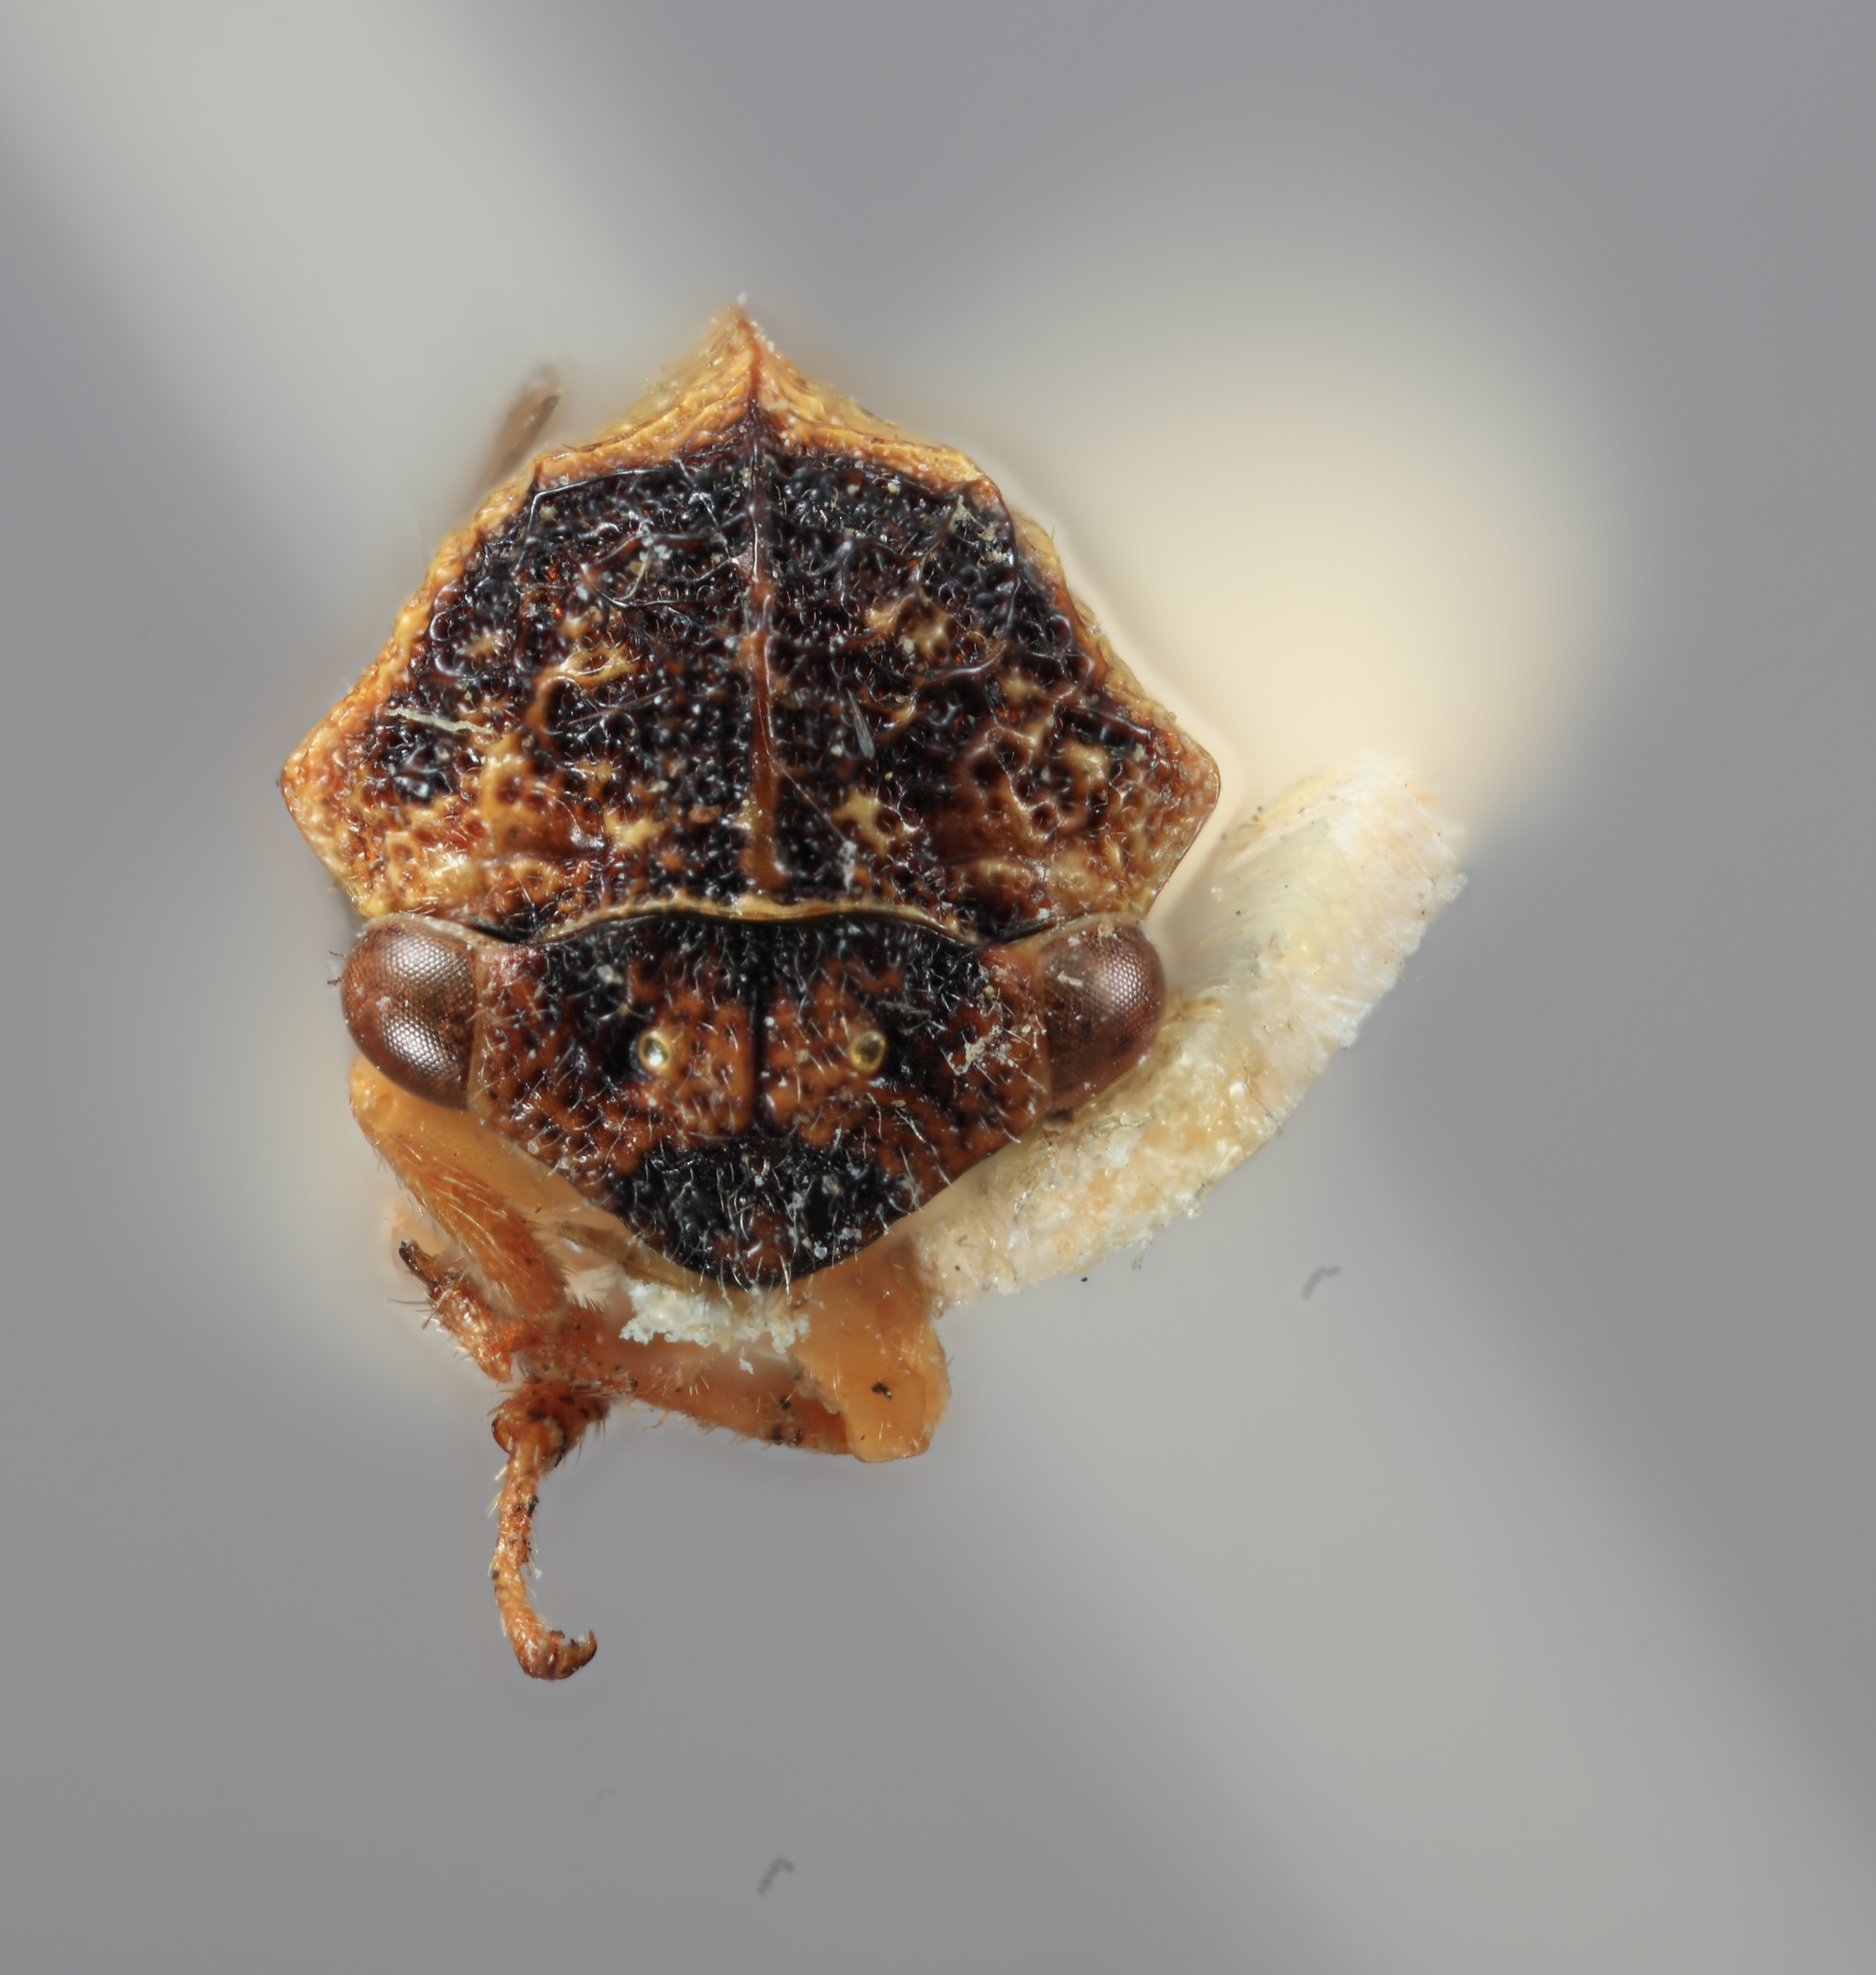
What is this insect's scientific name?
Maturna maculata
